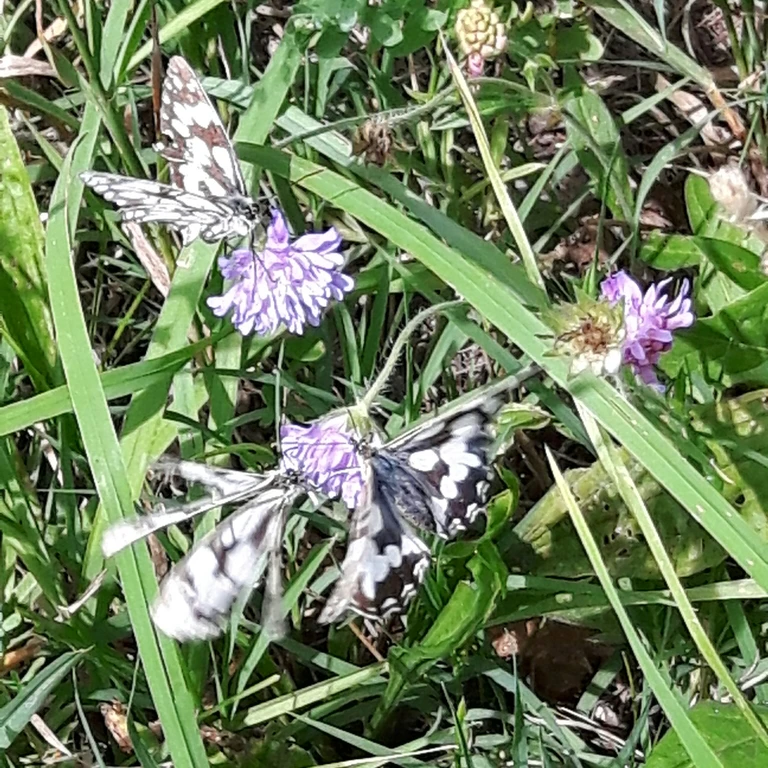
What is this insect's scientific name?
Melanargia galathea
